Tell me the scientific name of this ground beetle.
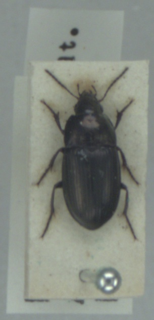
Amara lunicollis
